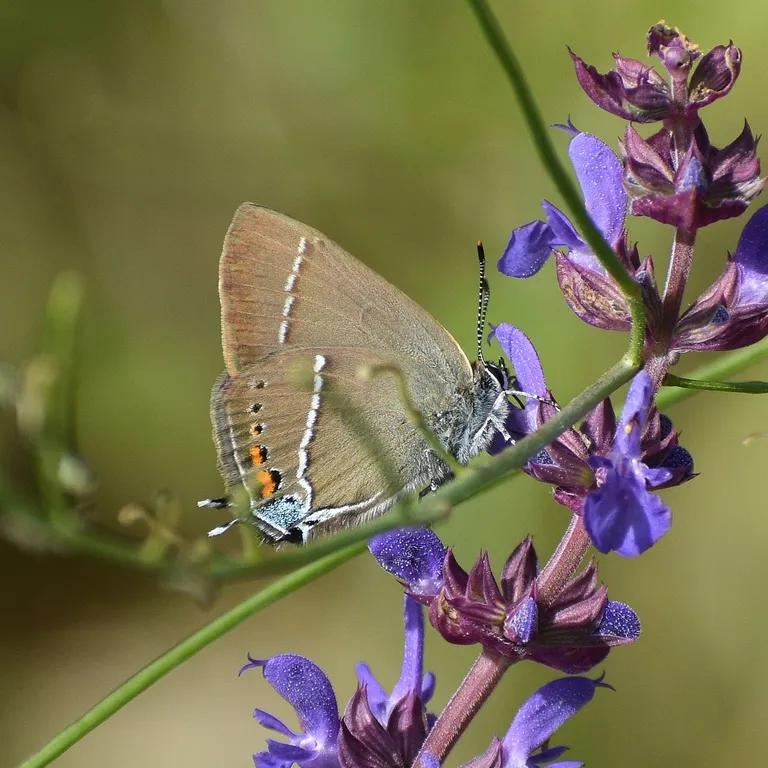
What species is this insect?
Satyrium spini (also Tuttiola spini)
